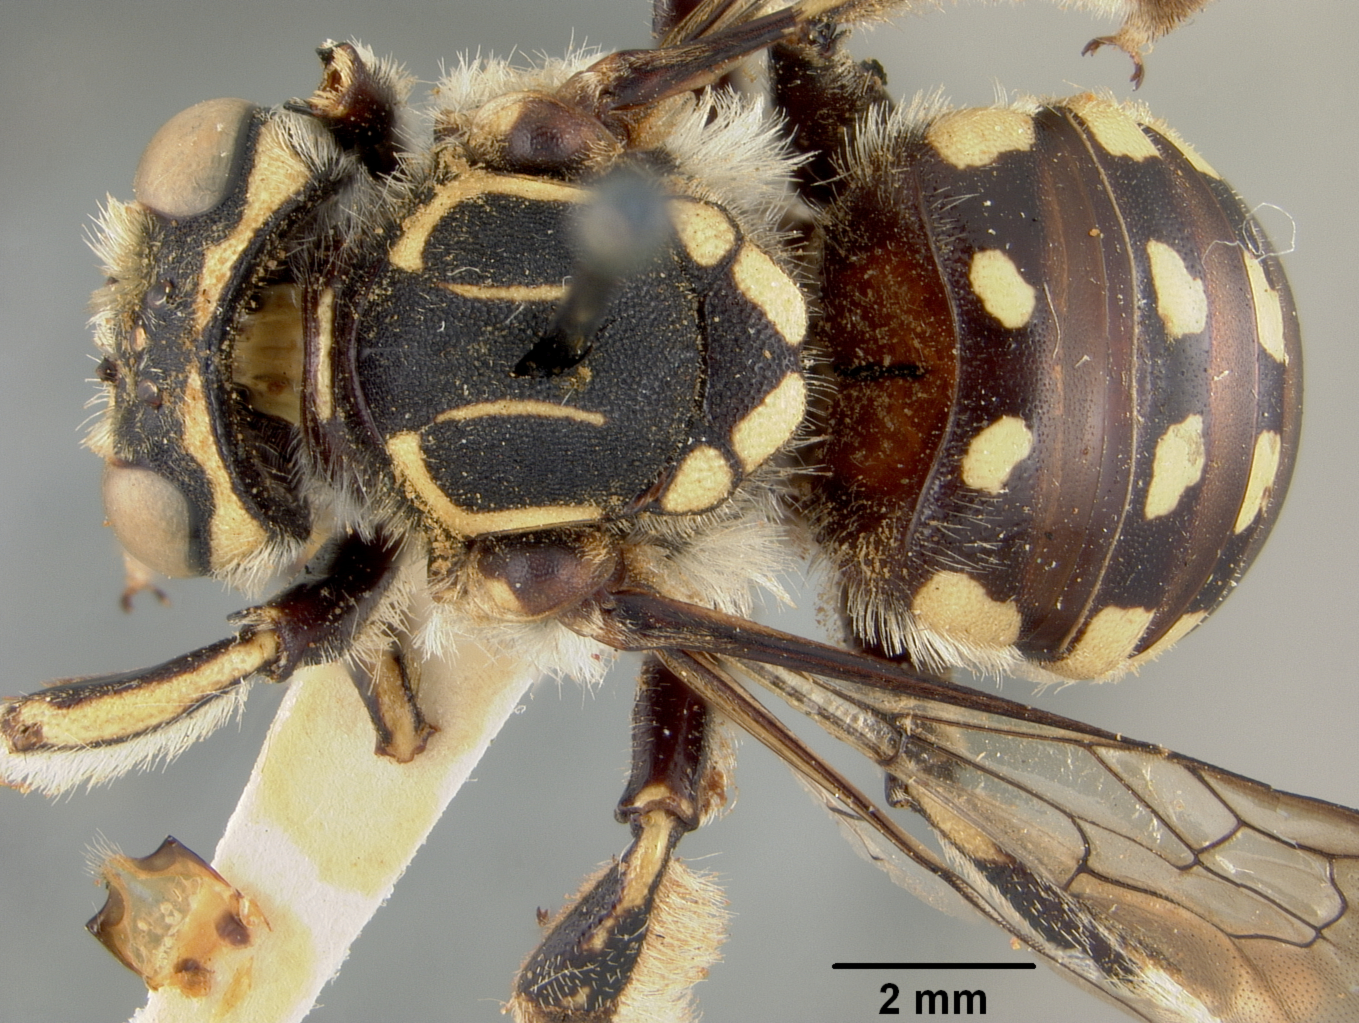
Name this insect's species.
Anthidium nursei
